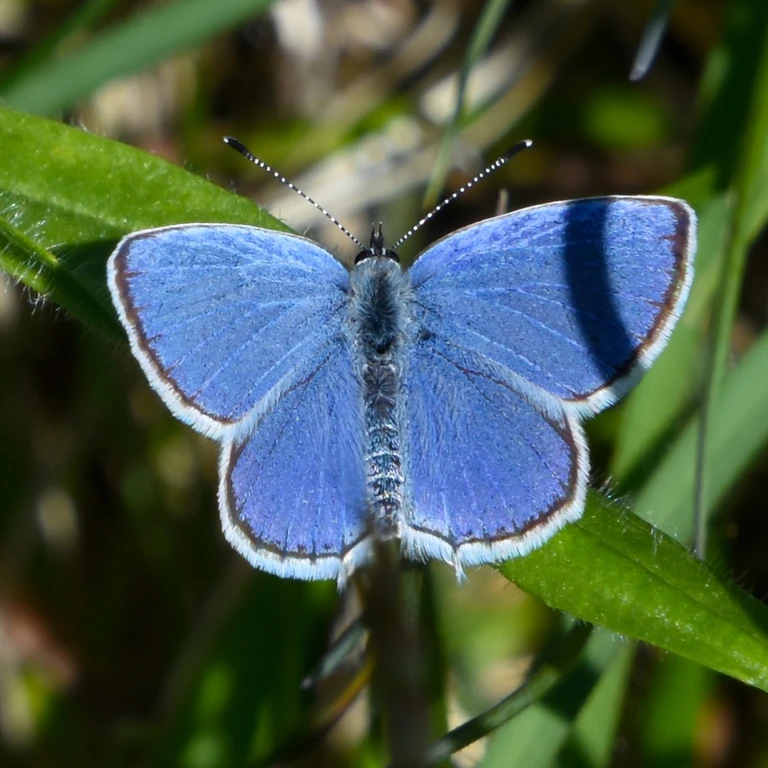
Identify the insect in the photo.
Cupido argiades (also Elkalyce argiades)
